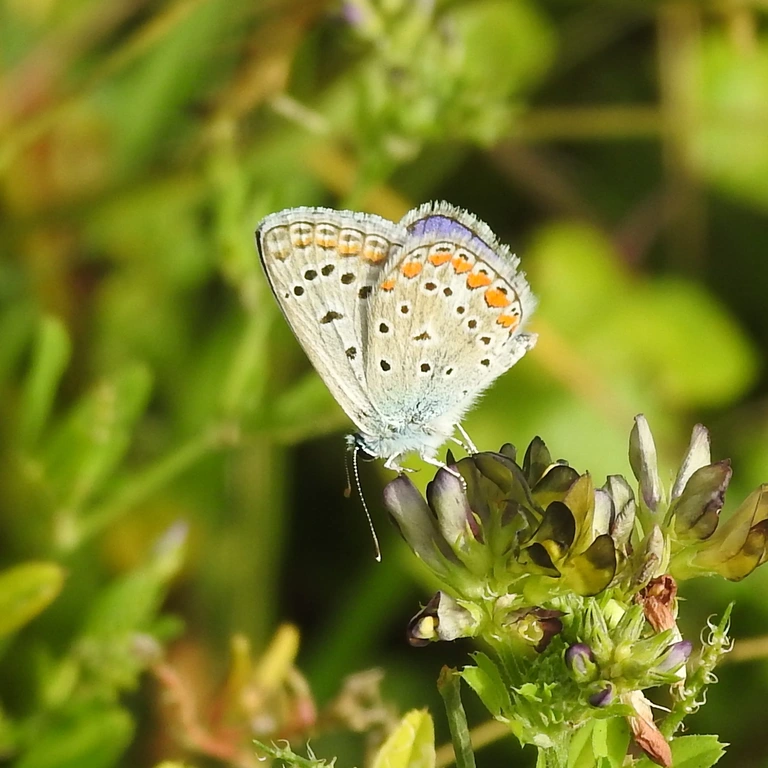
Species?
Polyommatus icarus
